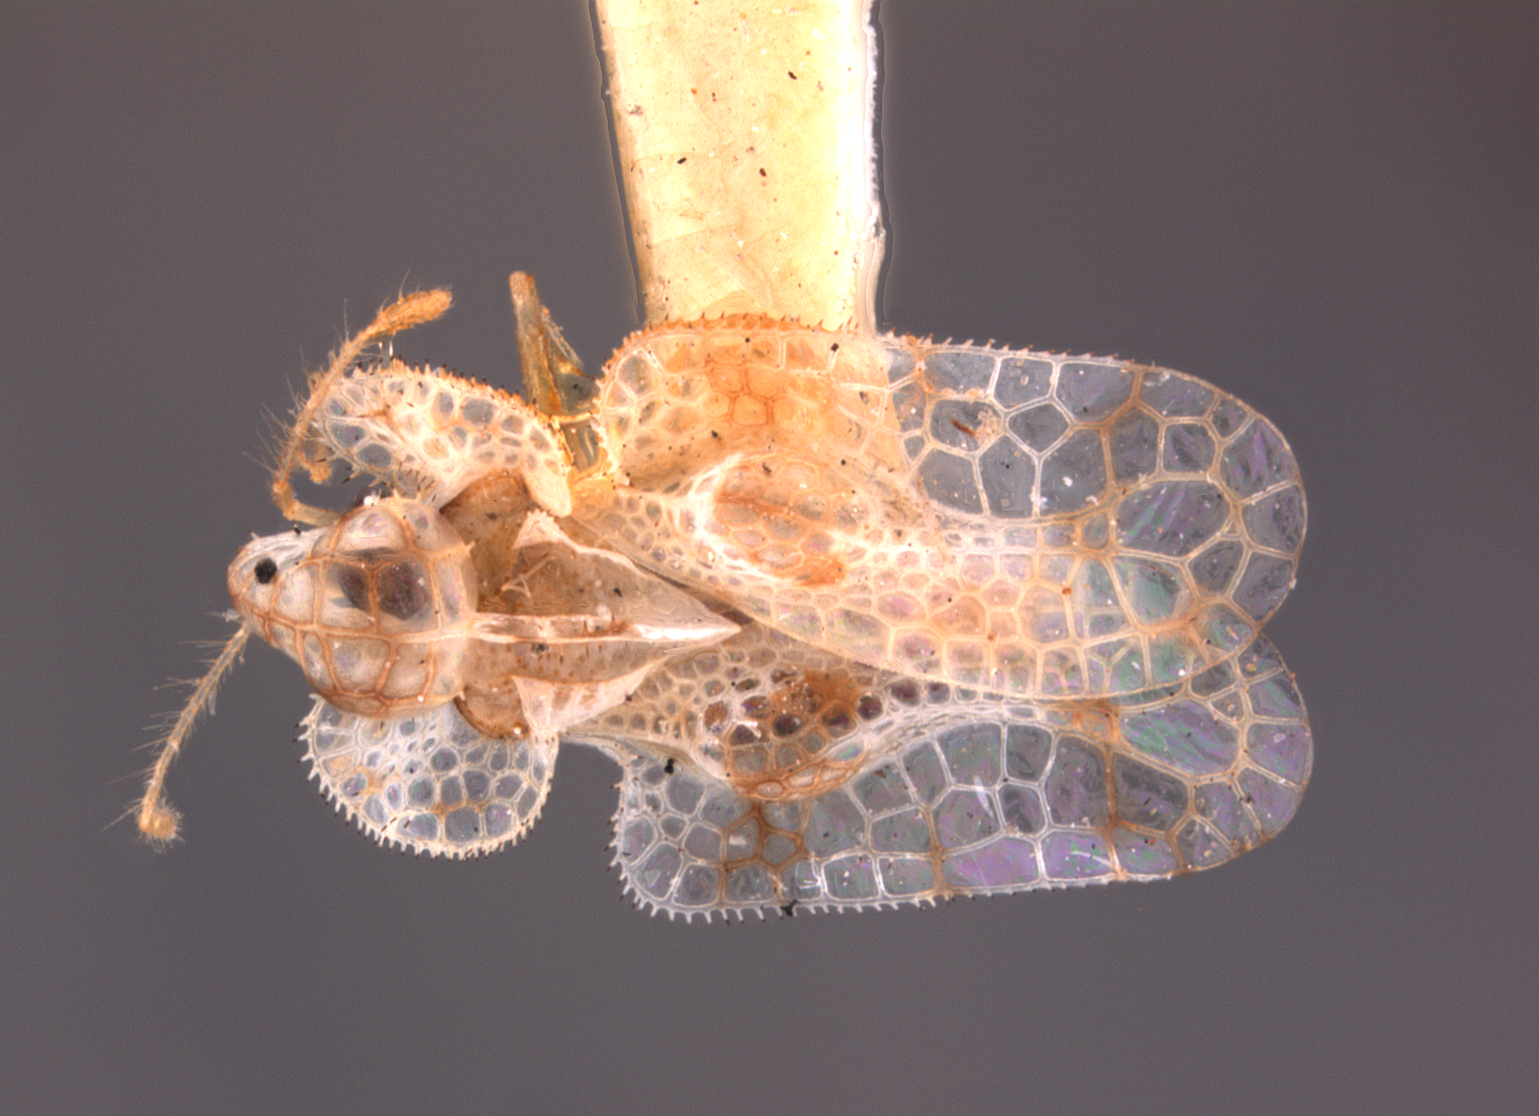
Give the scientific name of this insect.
Corythucha nicholi
